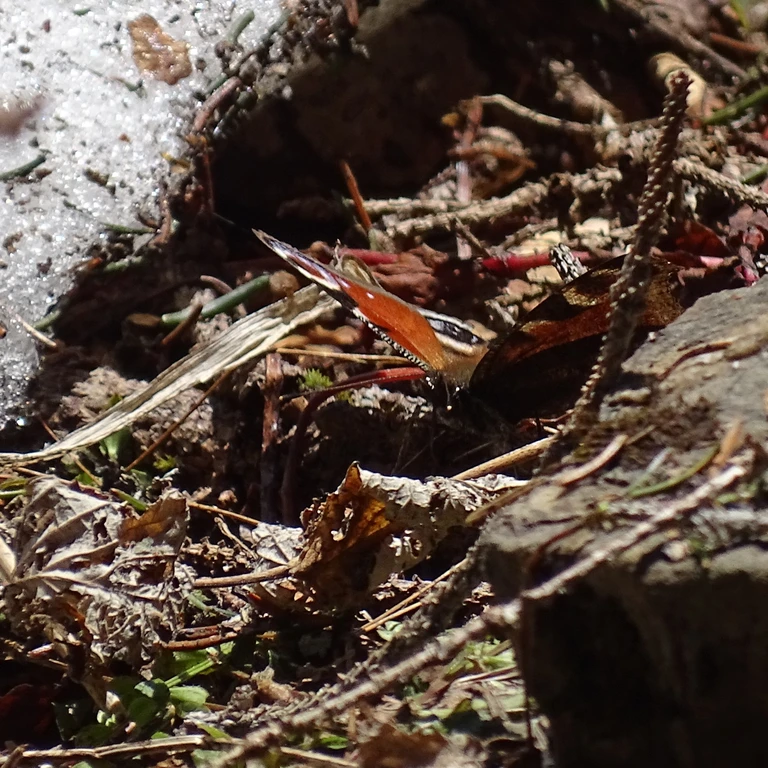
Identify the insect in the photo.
Aglais io
